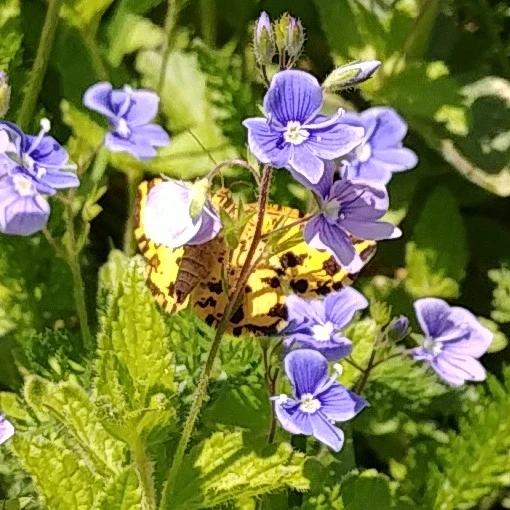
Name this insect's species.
Pseudopanthera macularia
